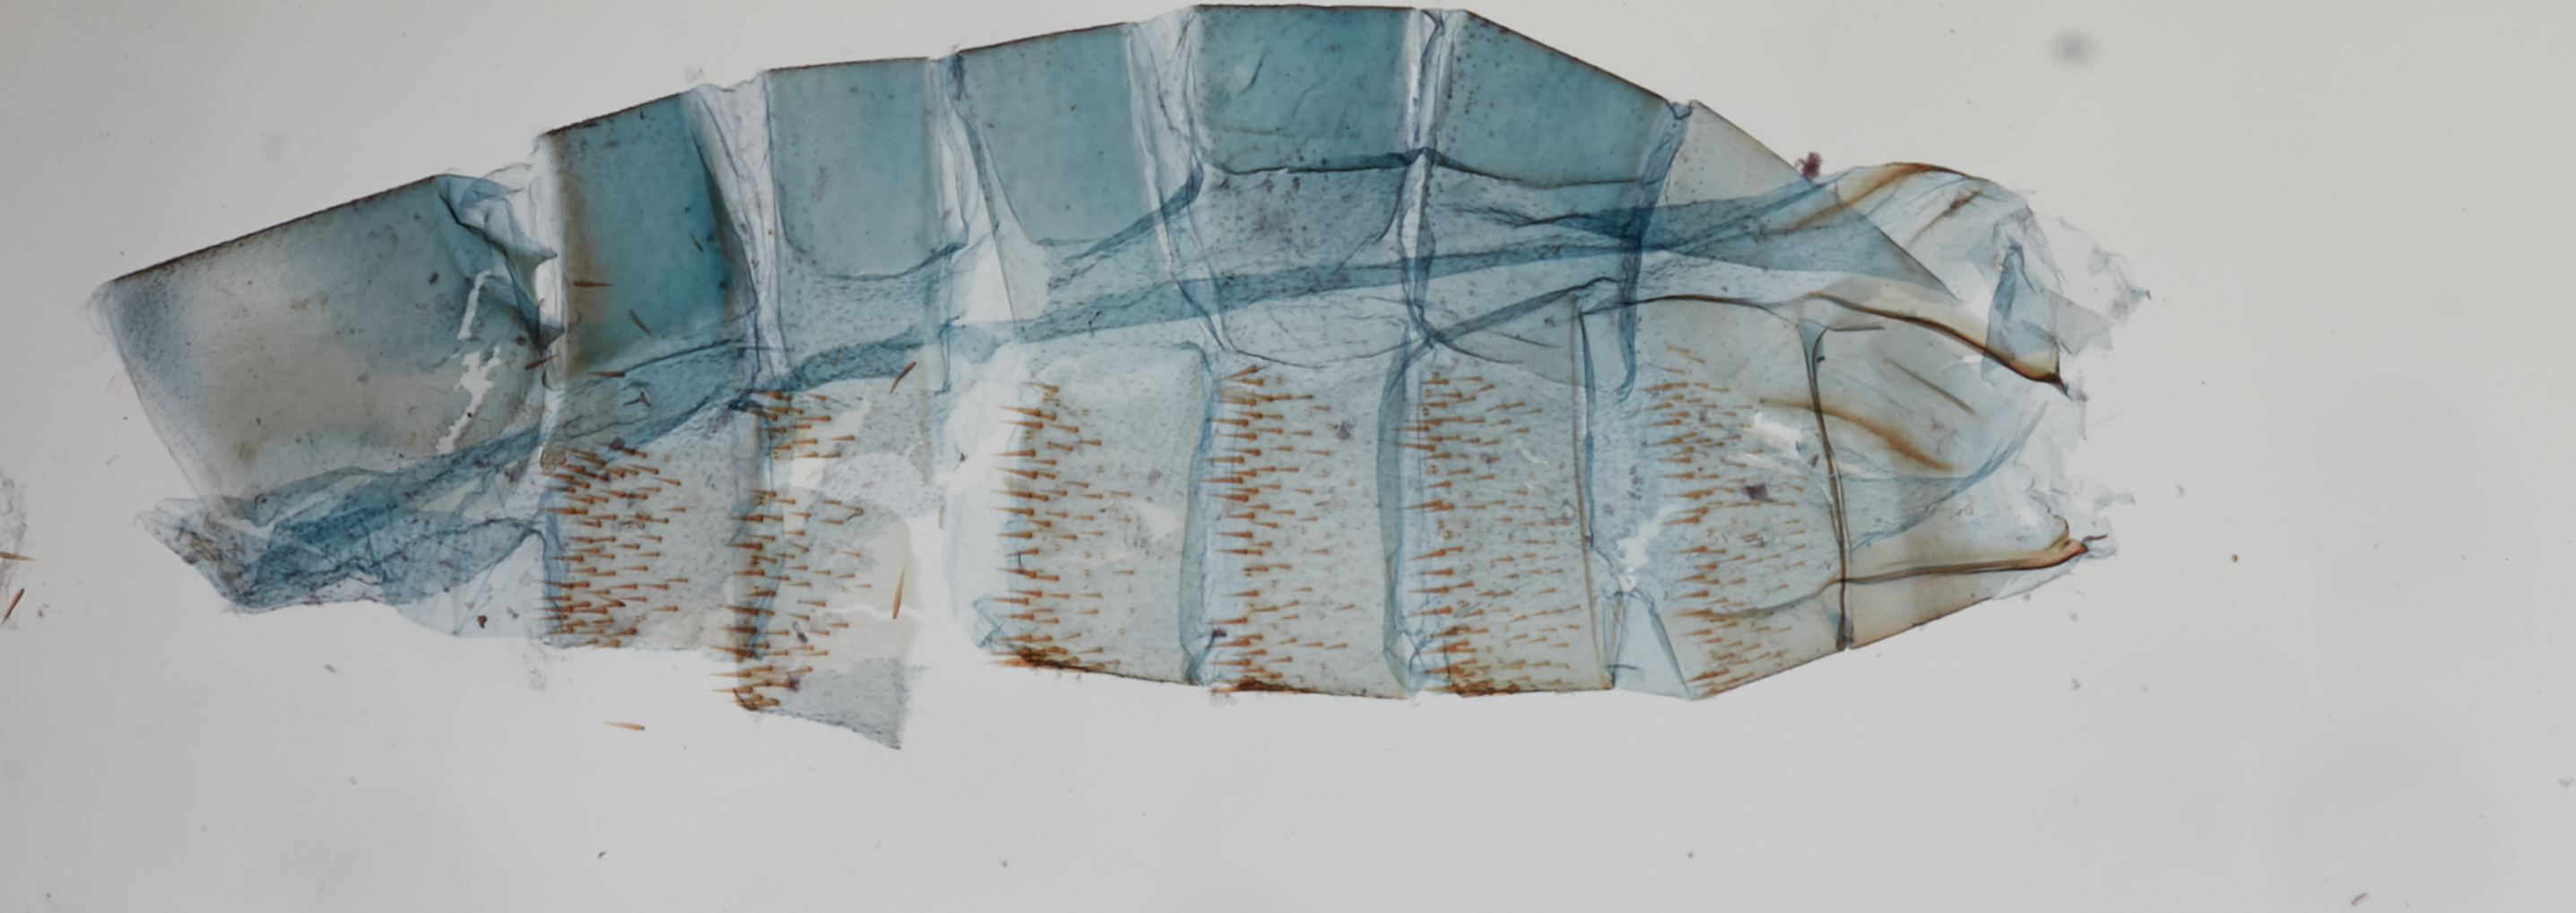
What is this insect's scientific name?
Halolaguna orthogonia
